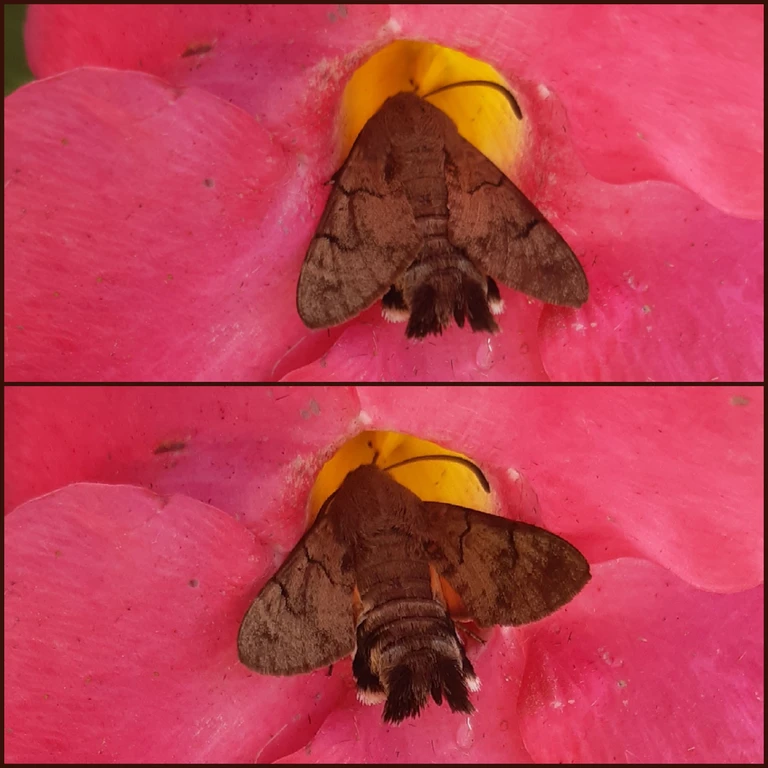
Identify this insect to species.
Macroglossum stellatarum
